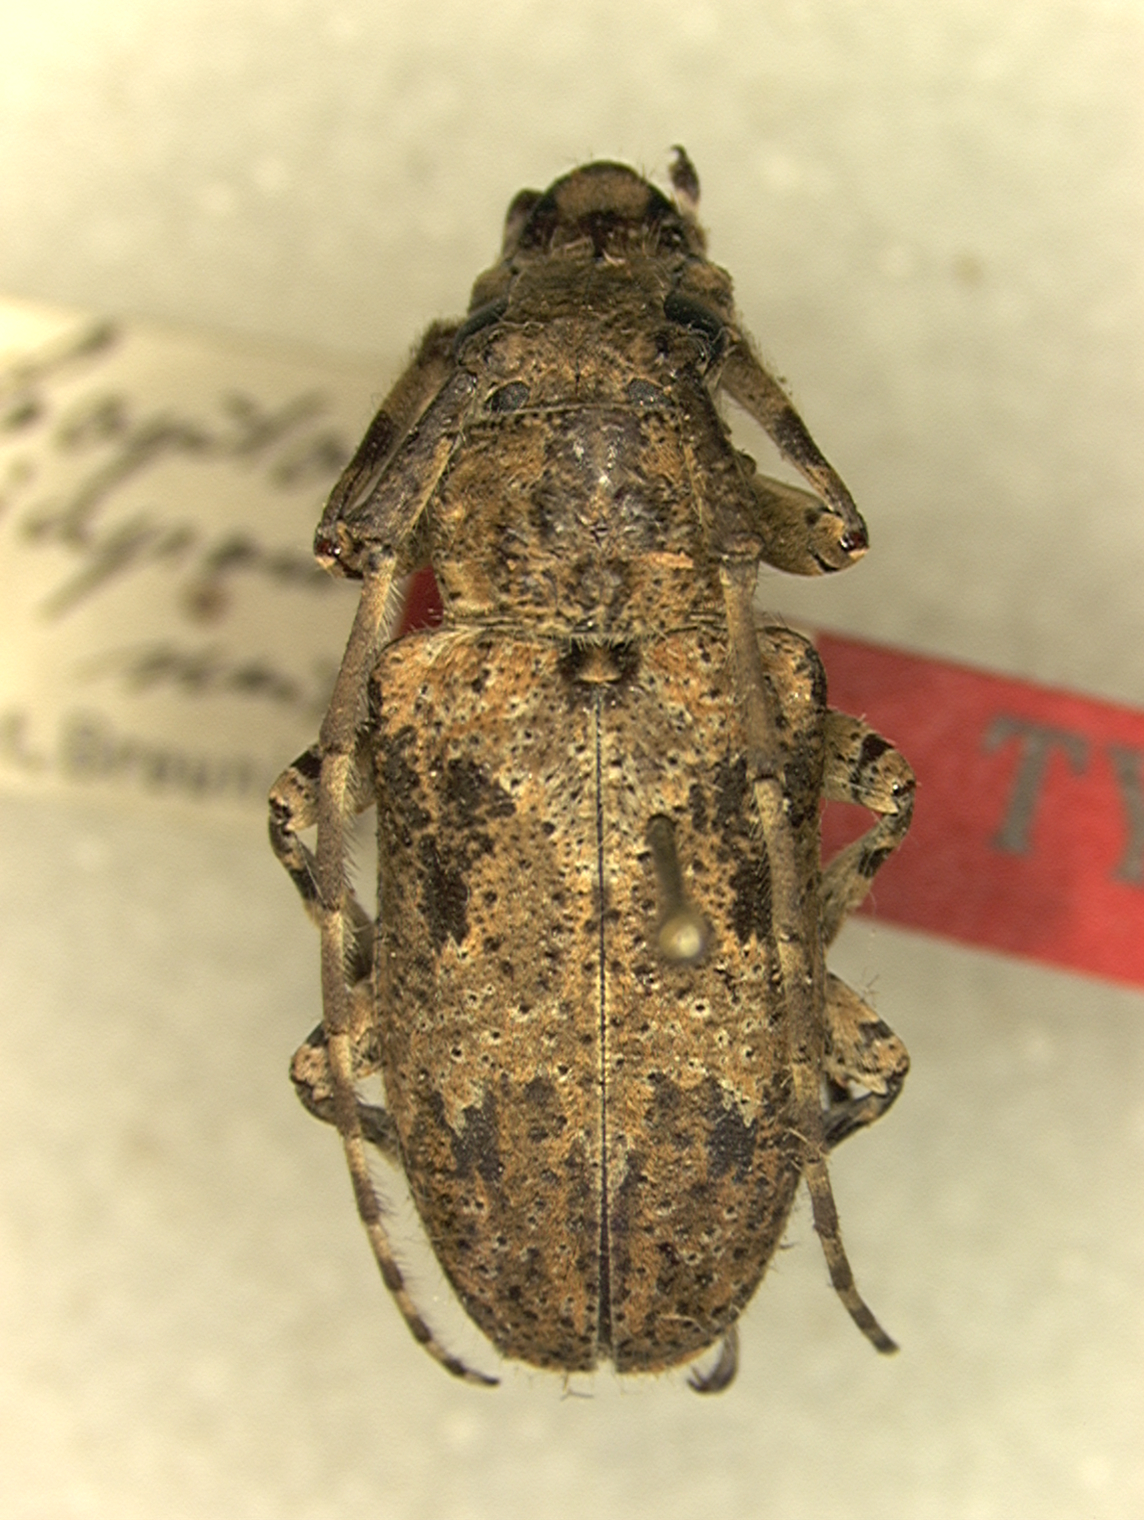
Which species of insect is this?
Coptops japonica
